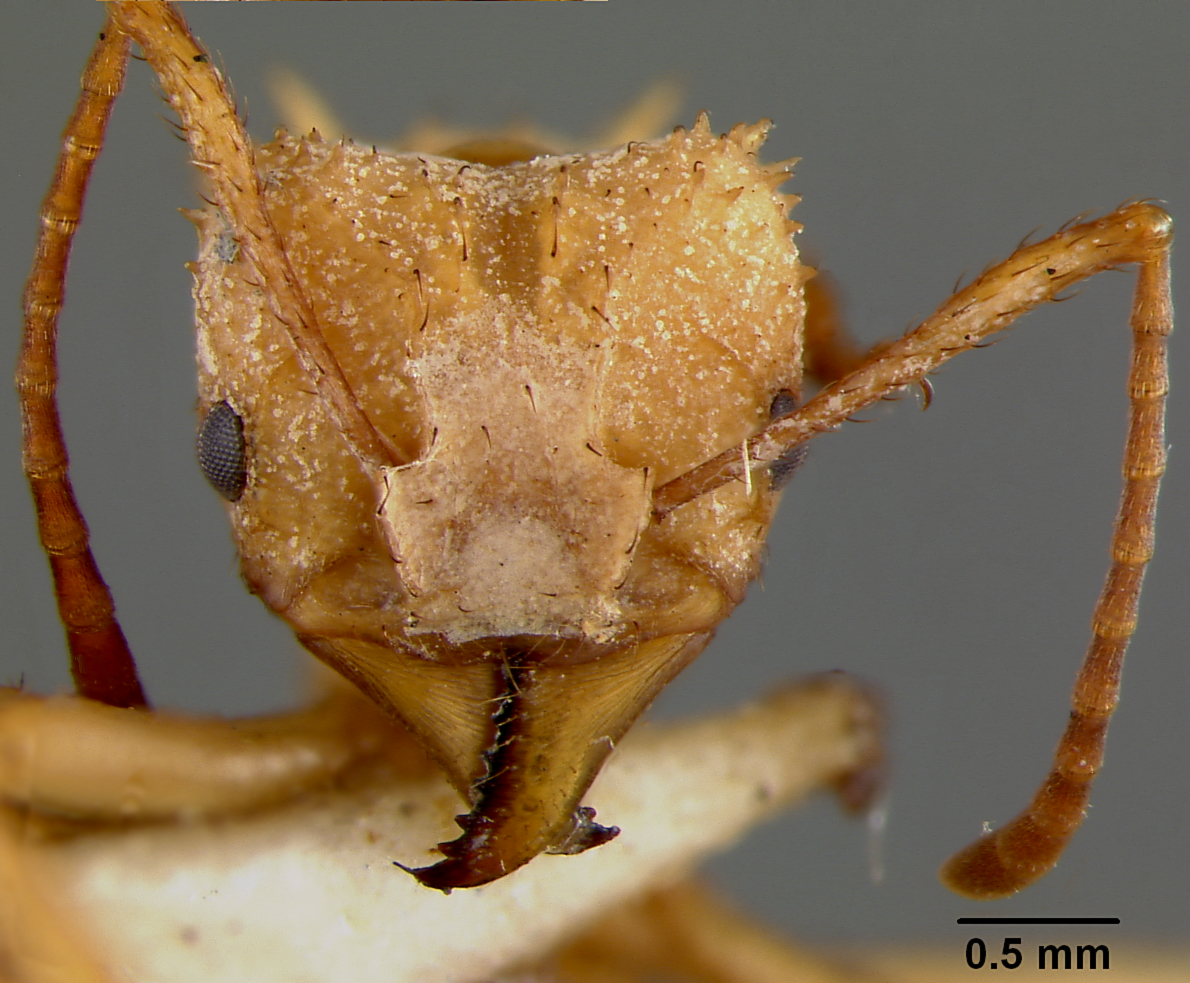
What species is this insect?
Acromyrmex octospinosa
